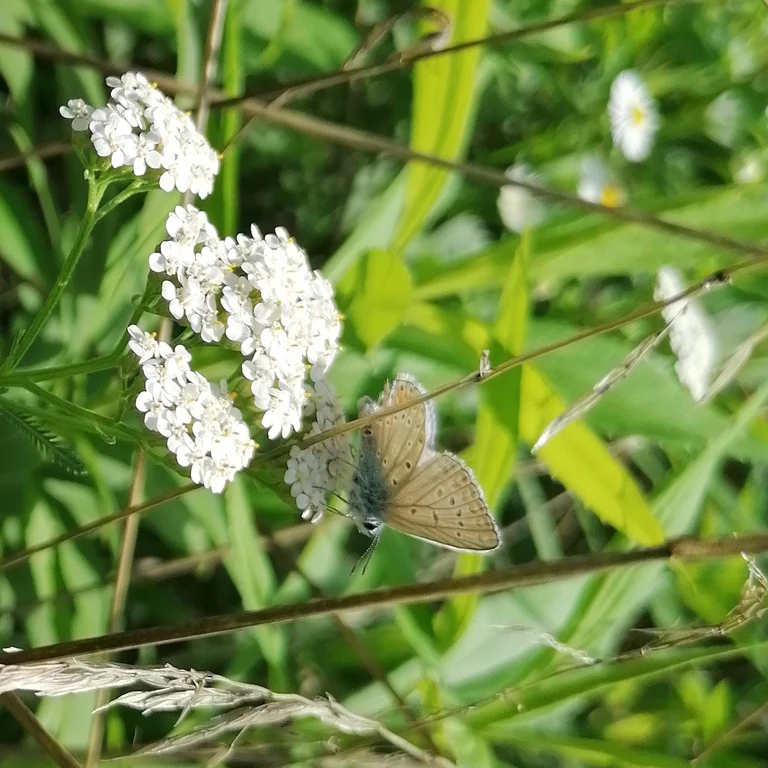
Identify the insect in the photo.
Polyommatus icarus
